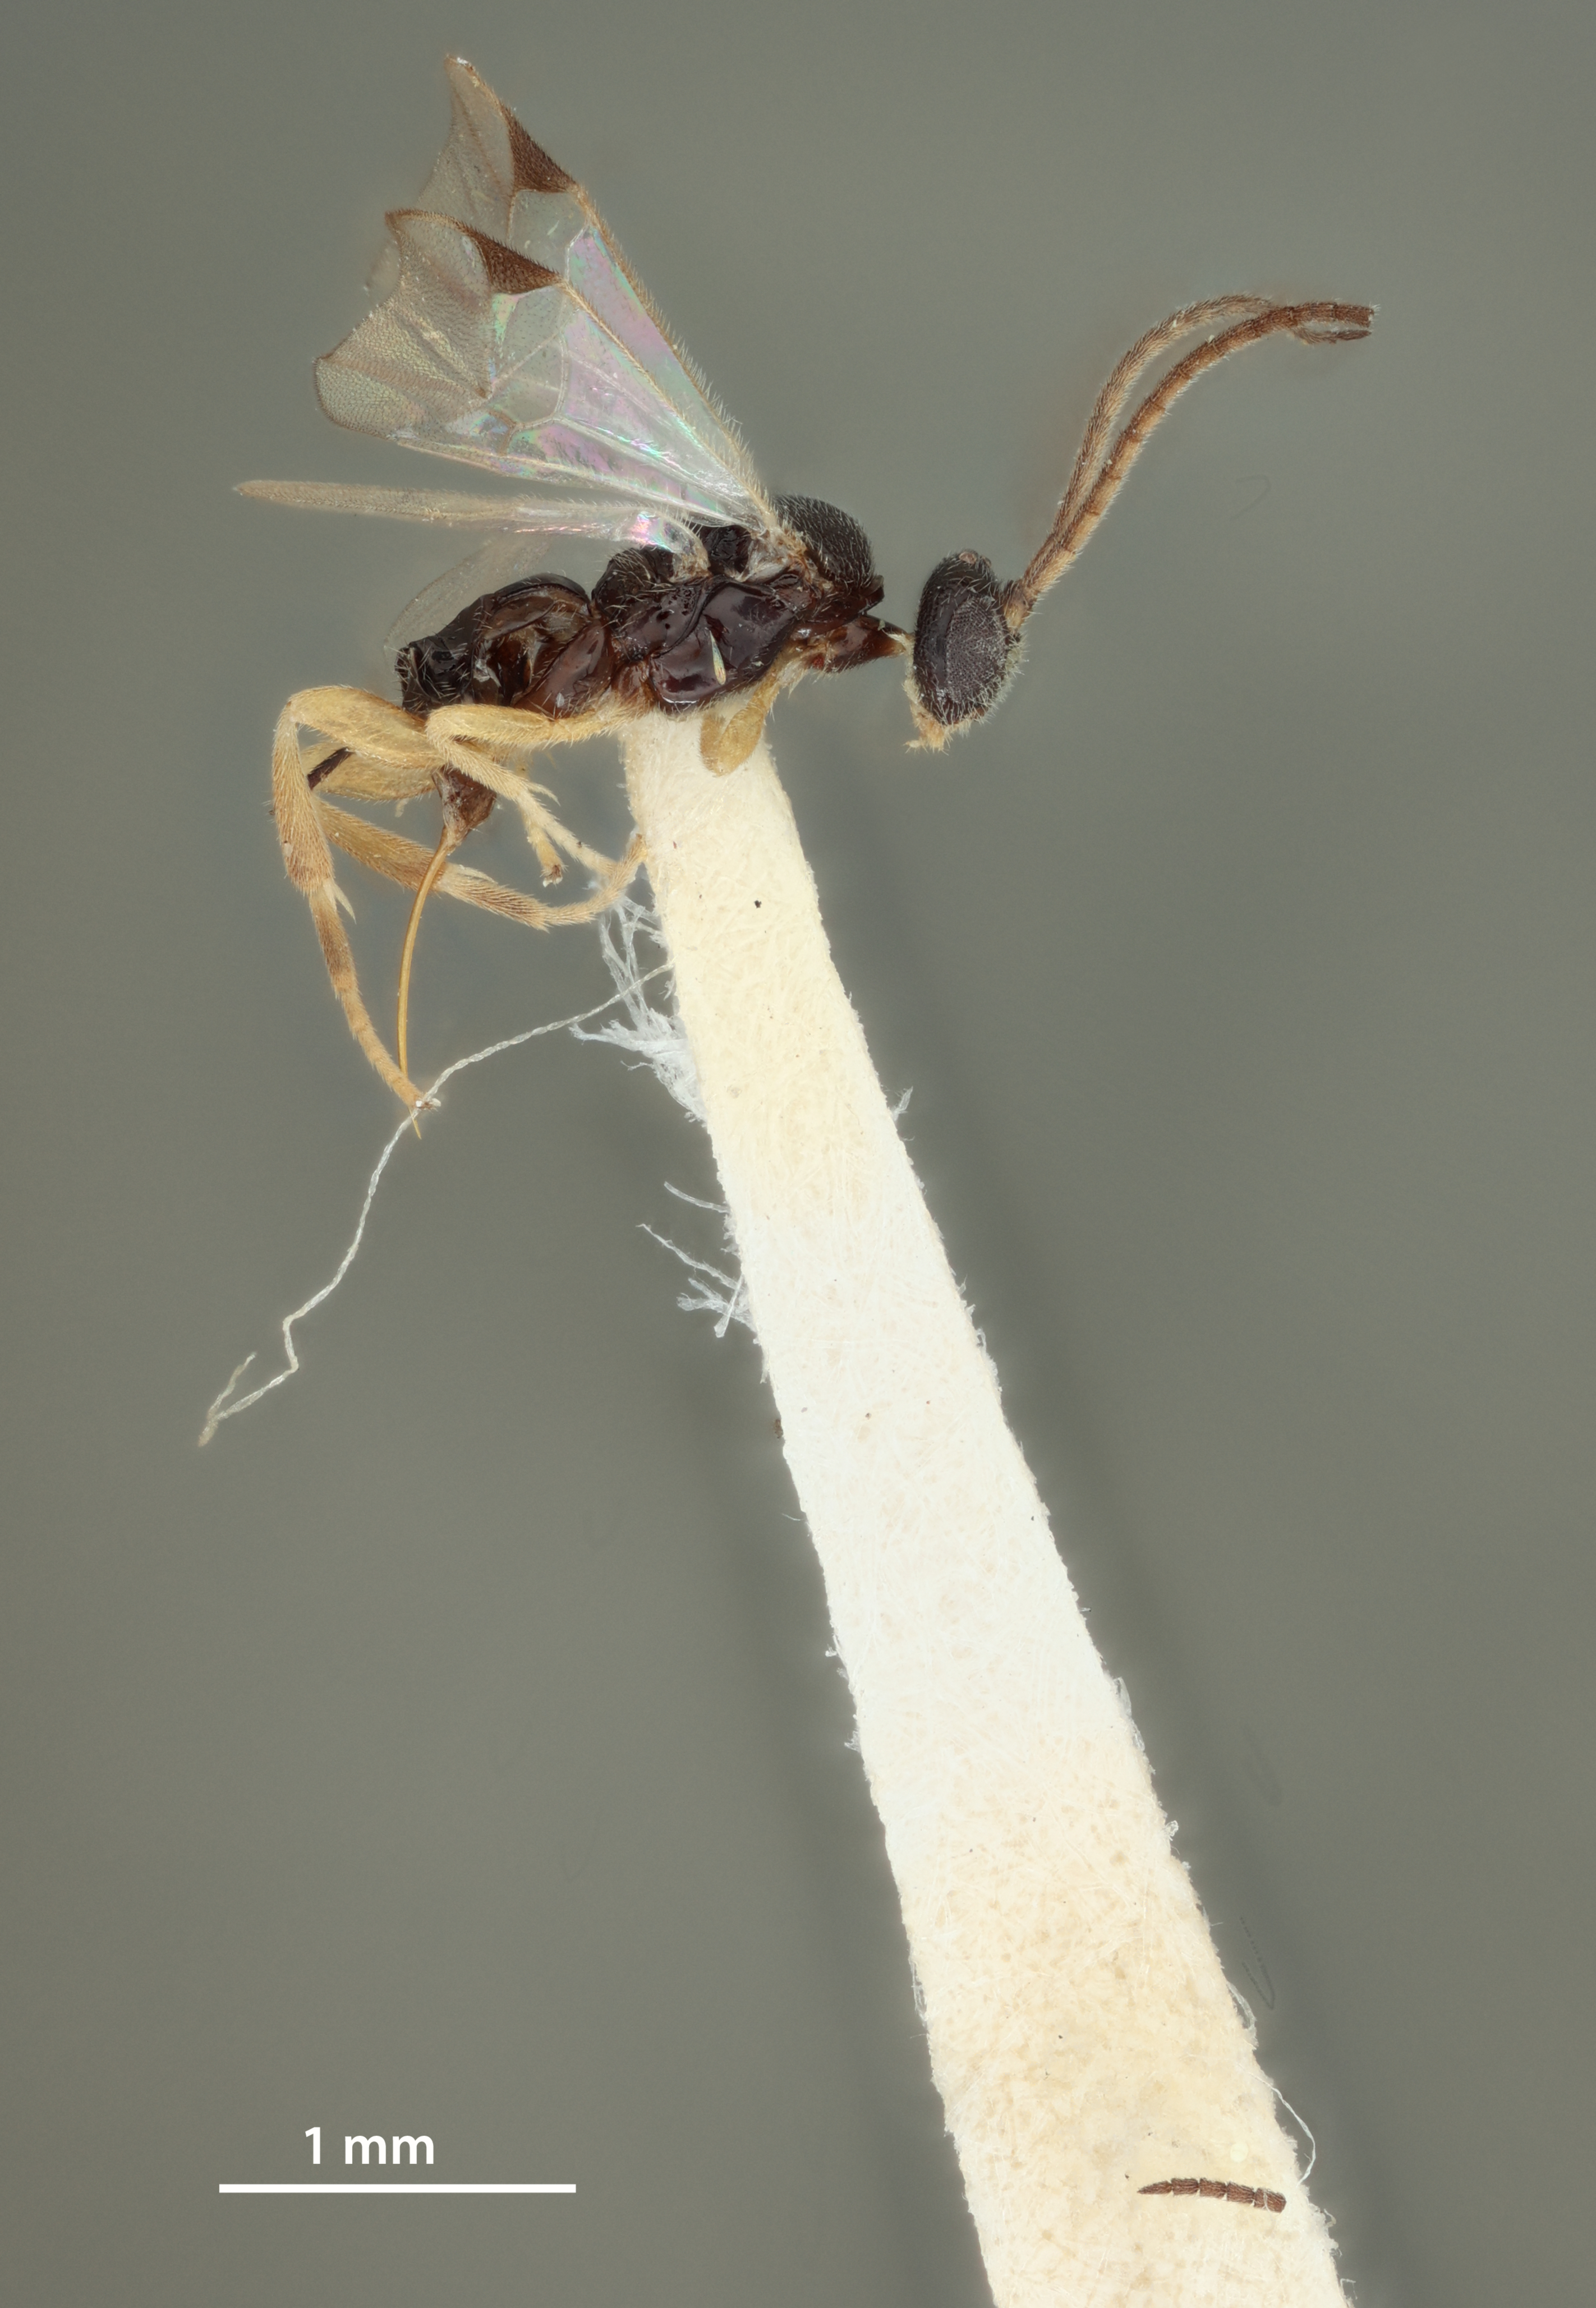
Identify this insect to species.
Apanteles coffeellae
